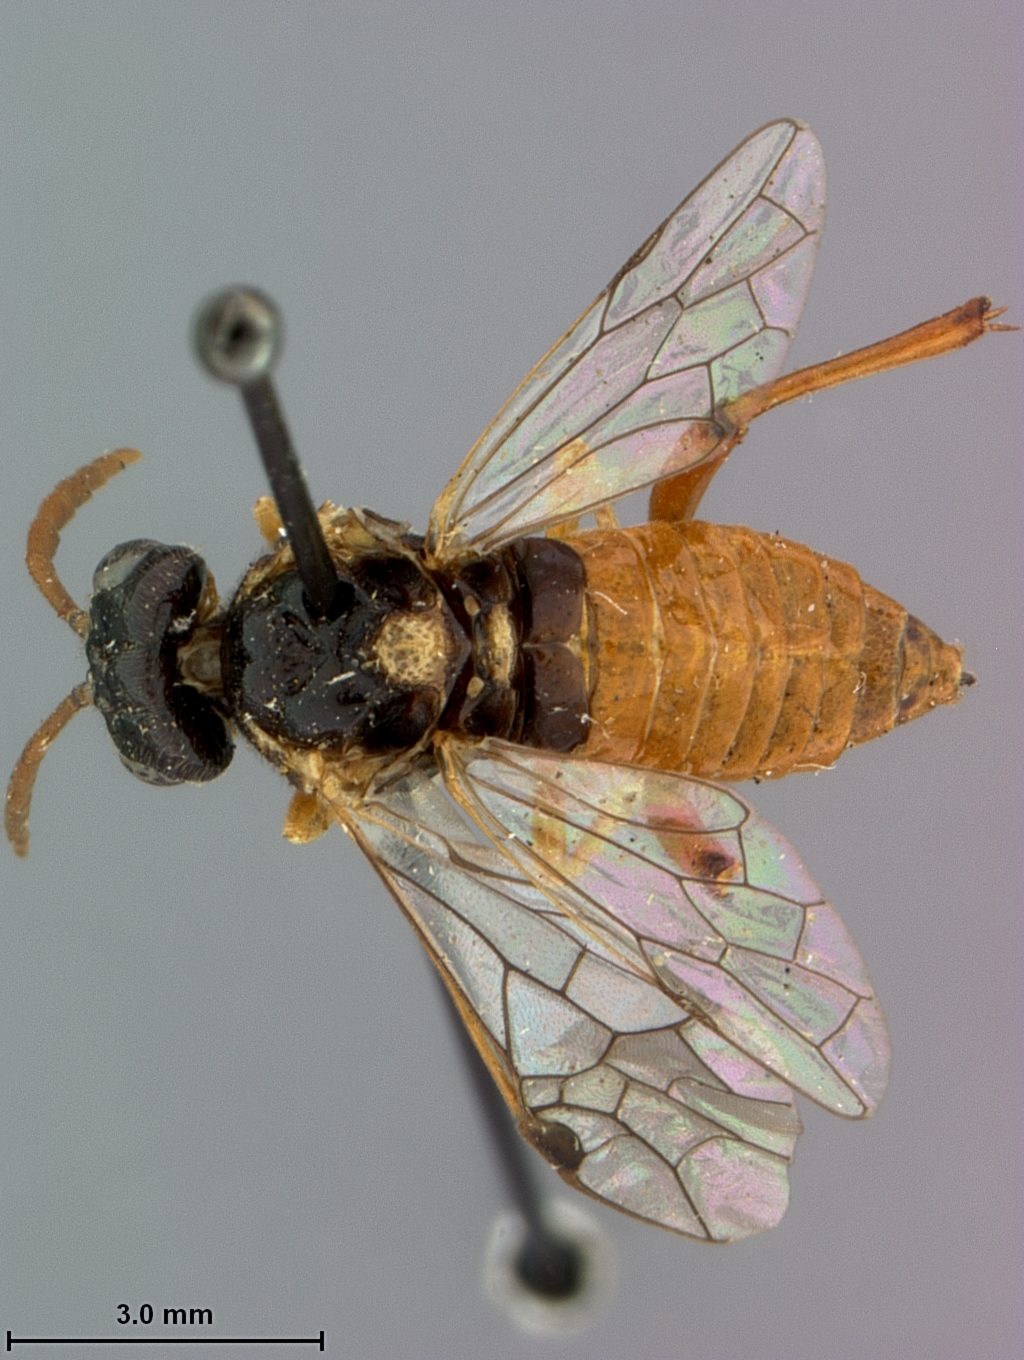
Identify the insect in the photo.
Dimorphopteryx autumnalis
